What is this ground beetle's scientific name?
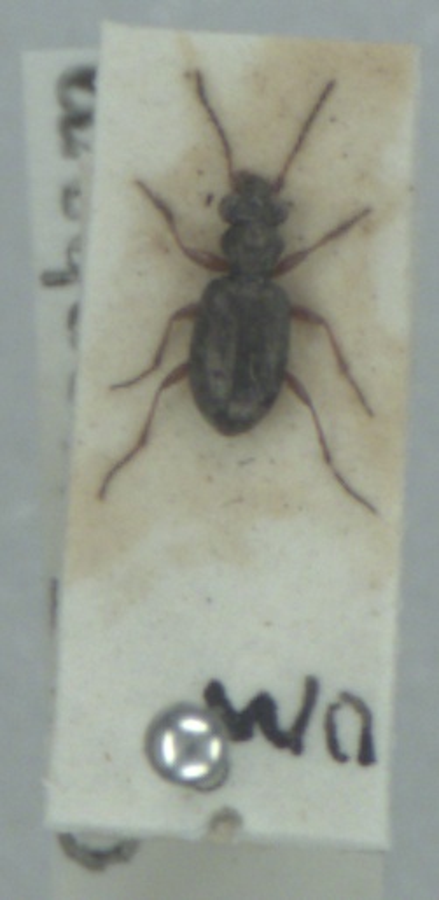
Asaphidion flavipes
